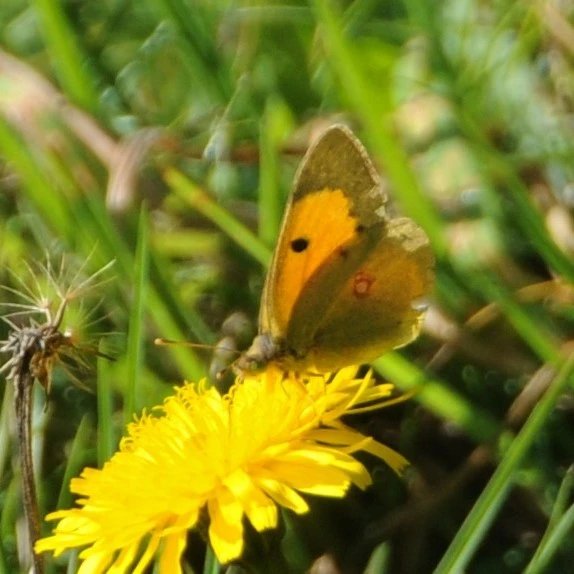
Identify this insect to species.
Colias croceus
